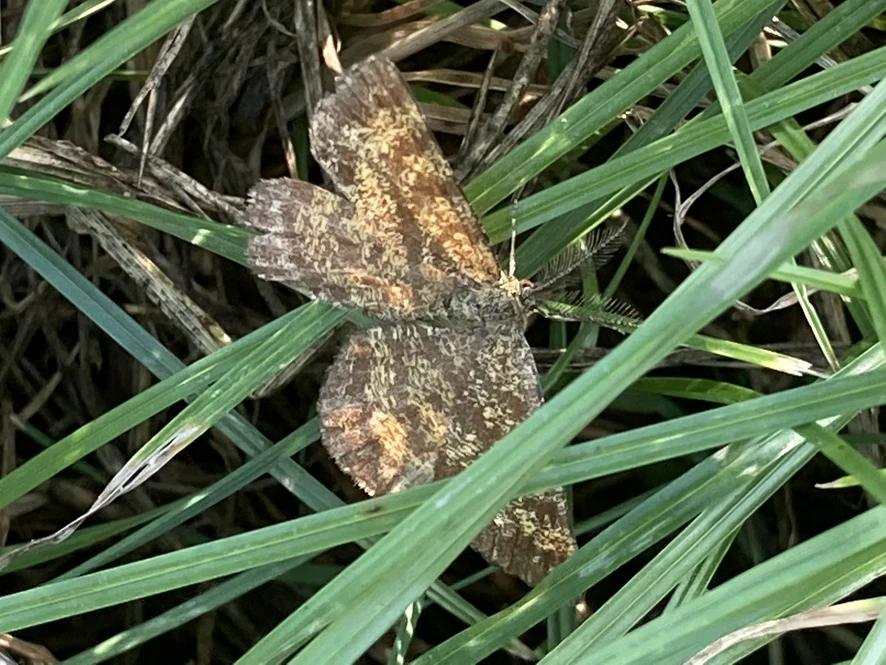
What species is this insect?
Ematurga atomaria
